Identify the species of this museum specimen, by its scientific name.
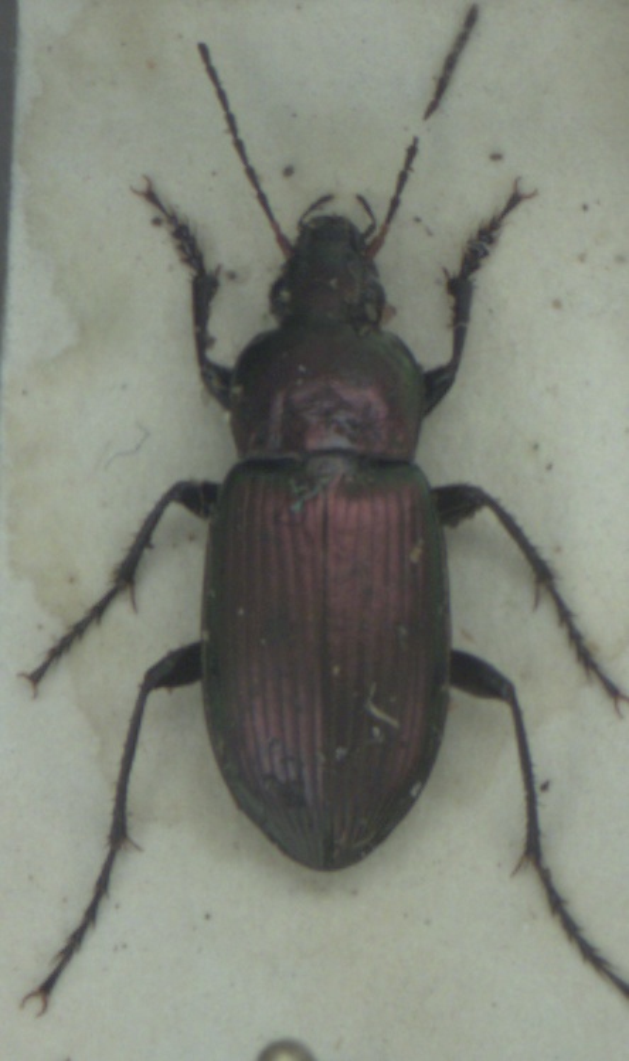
Poecilus cupreus
